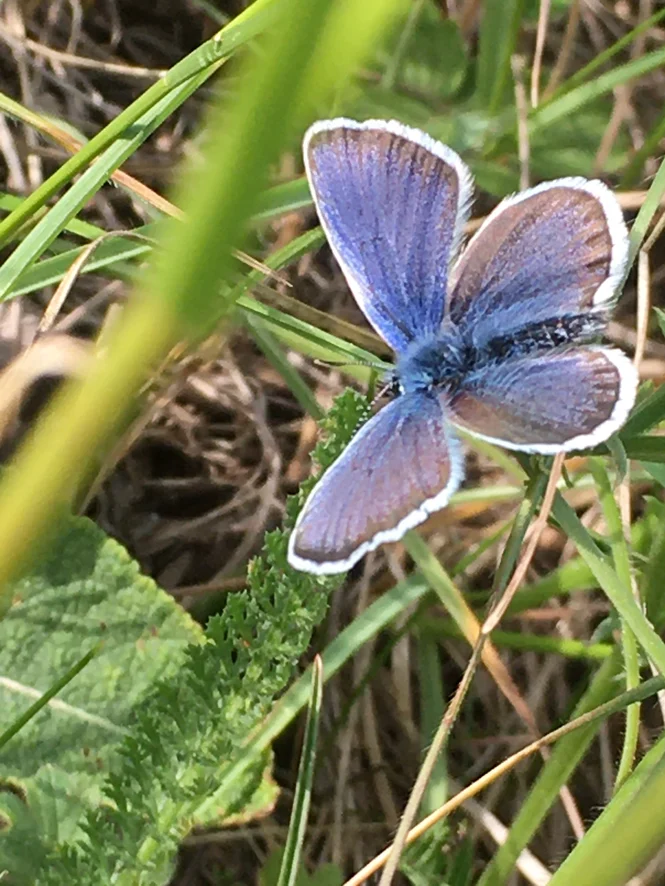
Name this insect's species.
Plebejus argus
